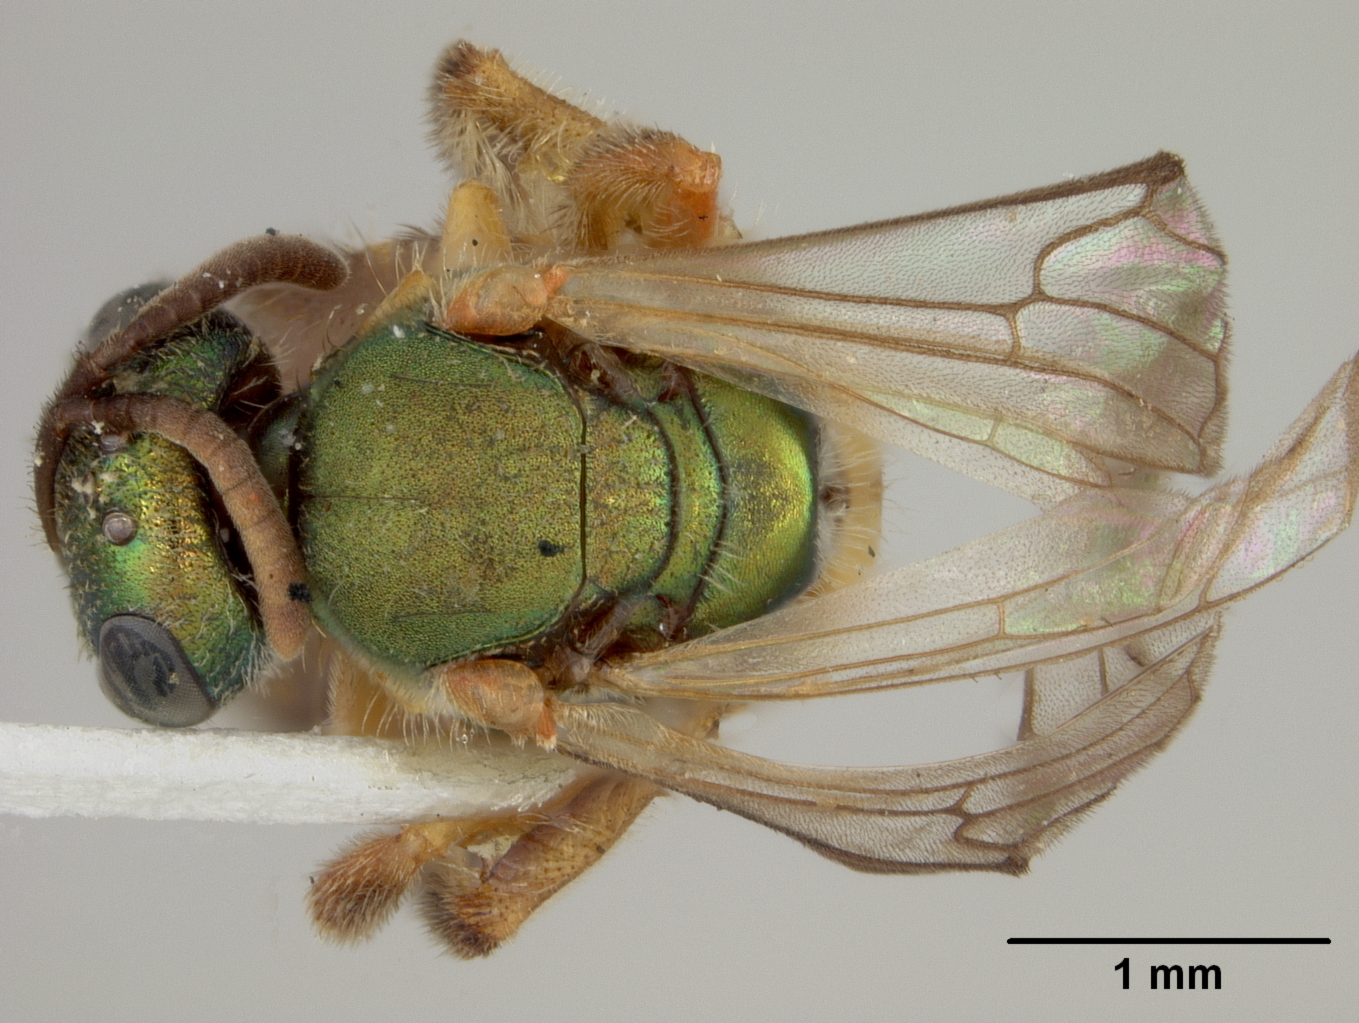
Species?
Augochlora xanthina
